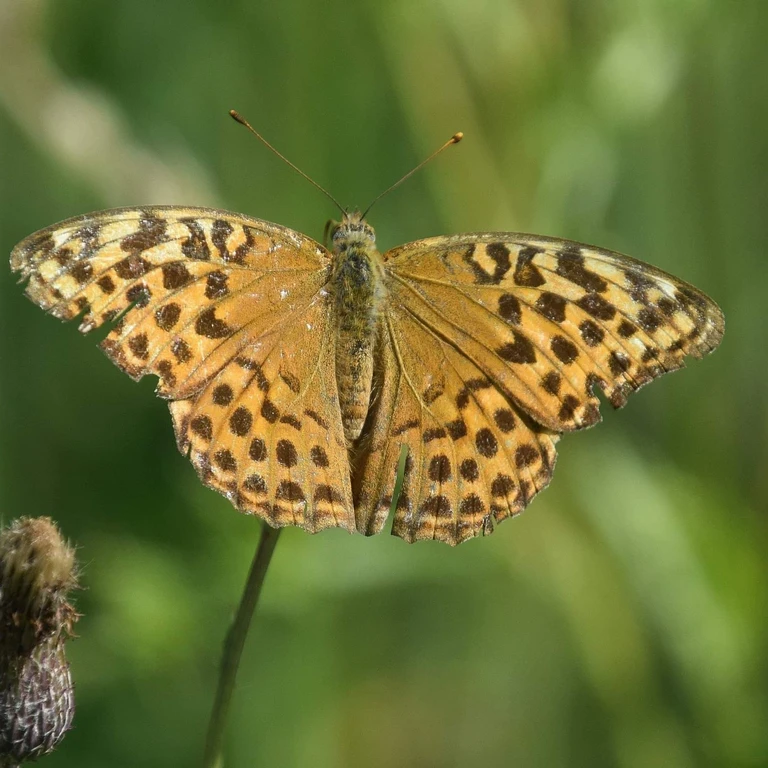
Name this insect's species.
Argynnis paphia
